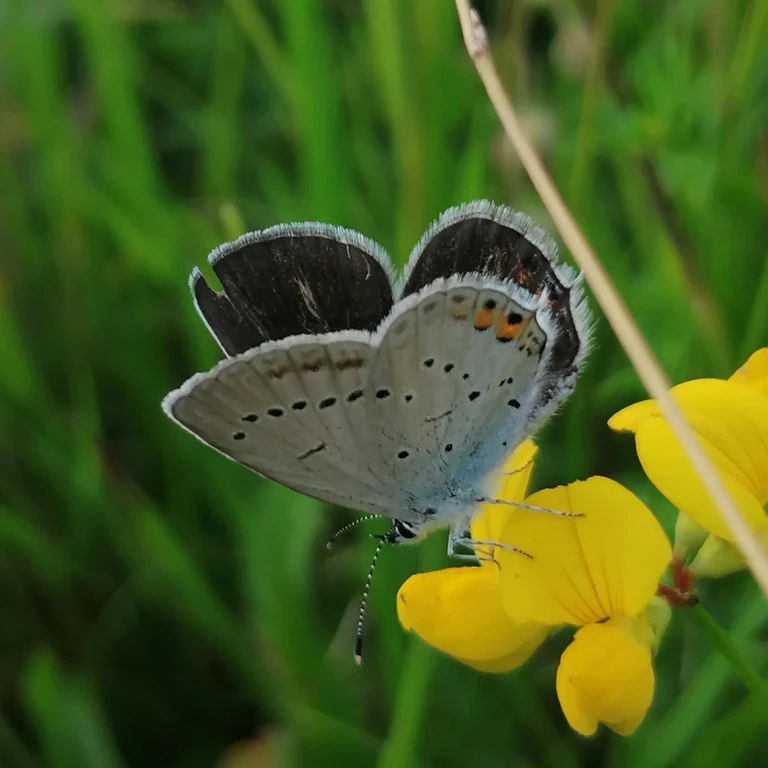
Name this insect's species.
Cupido argiades (also Elkalyce argiades)
